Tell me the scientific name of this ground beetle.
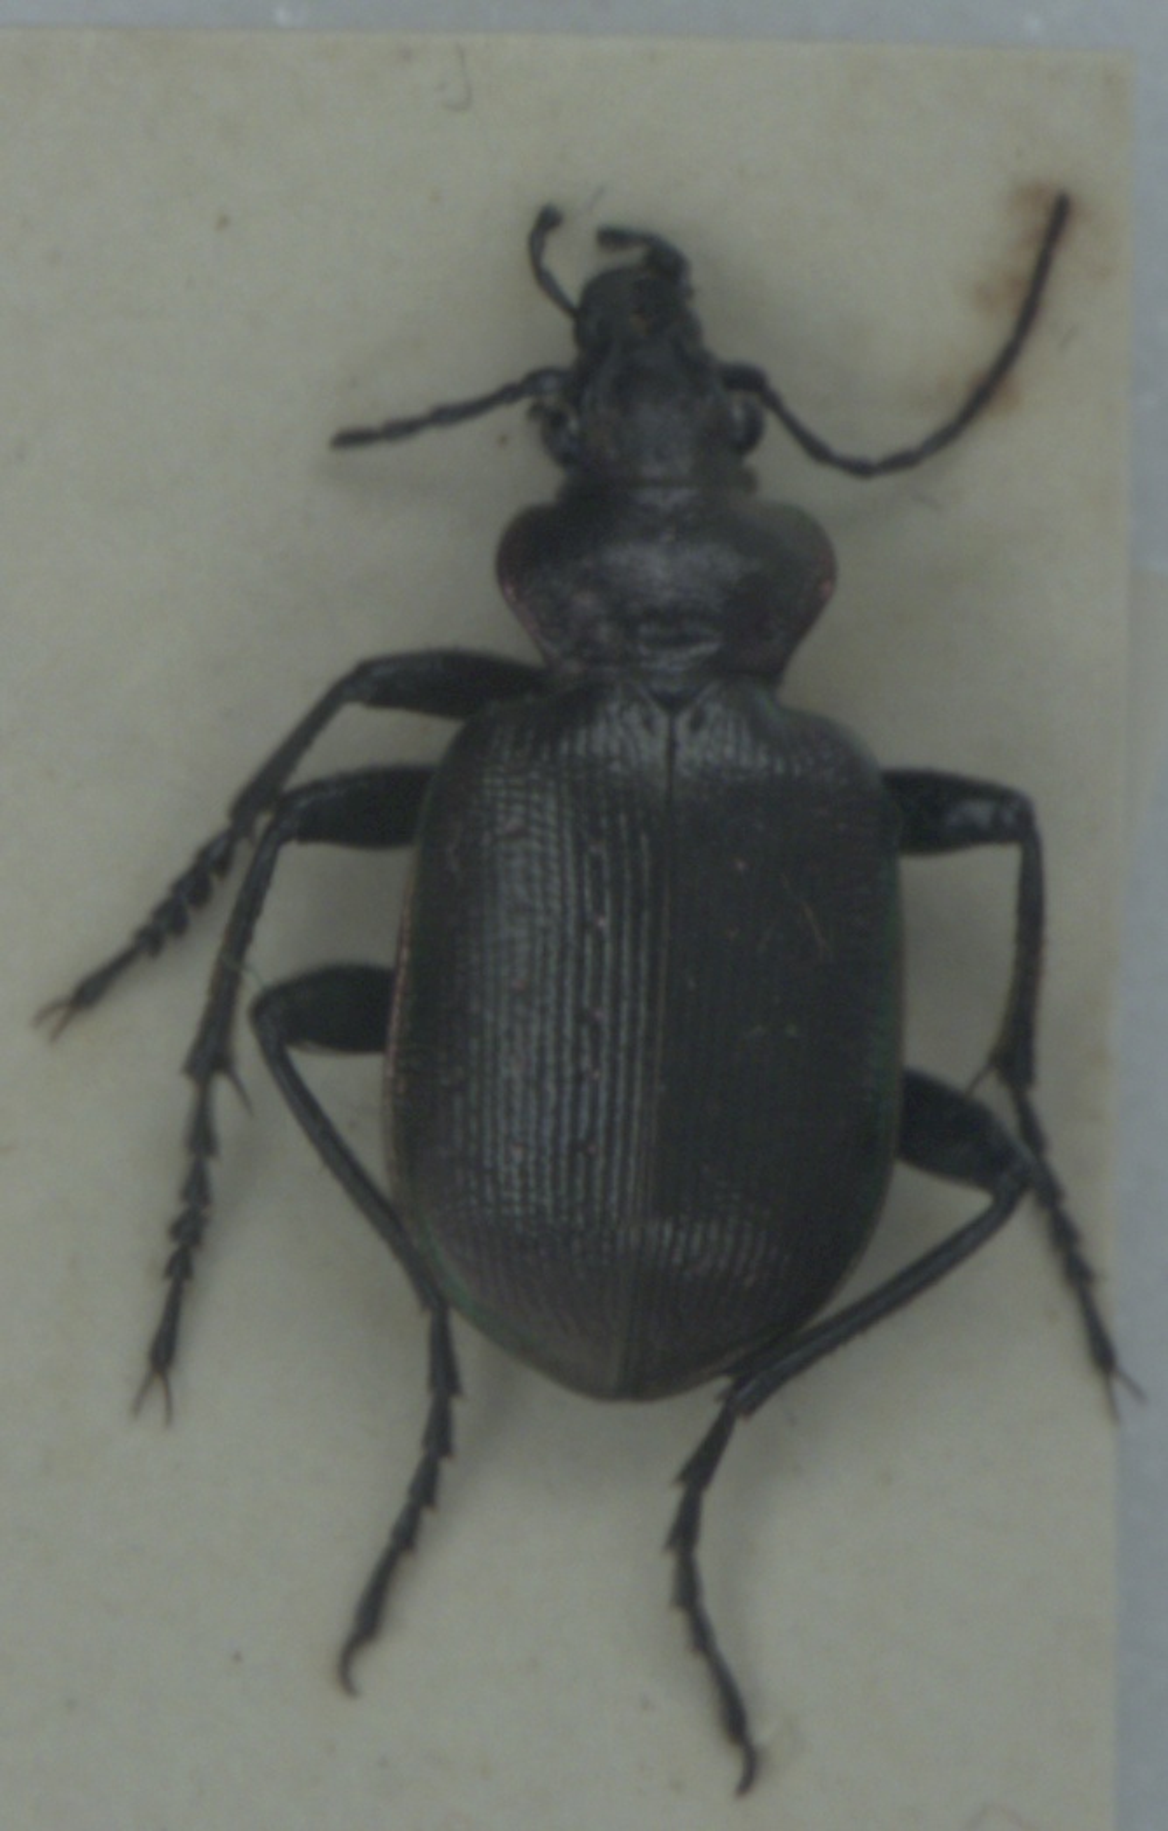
Calosoma inquisitor
